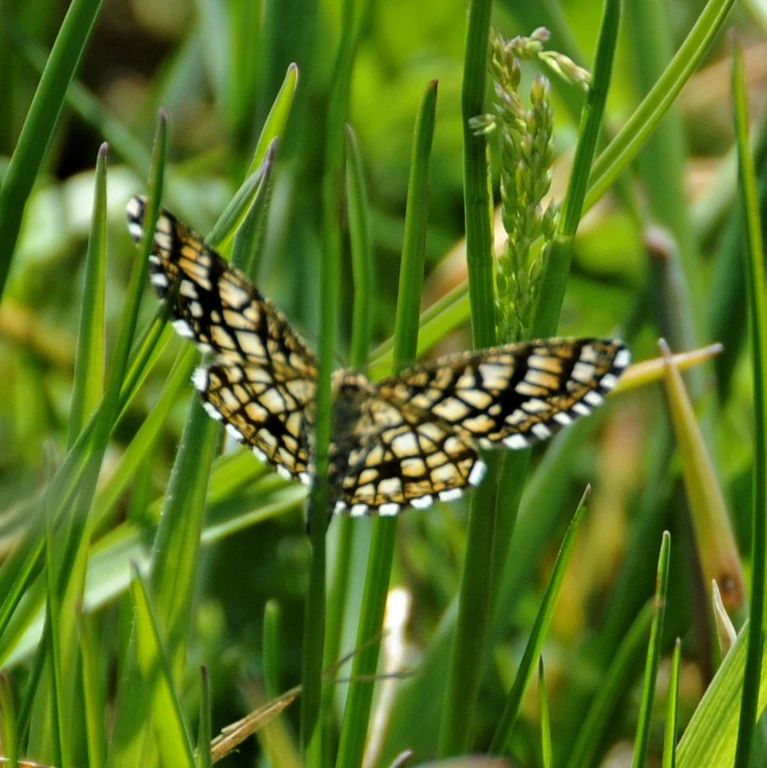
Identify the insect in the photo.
Chiasmia clathrata
